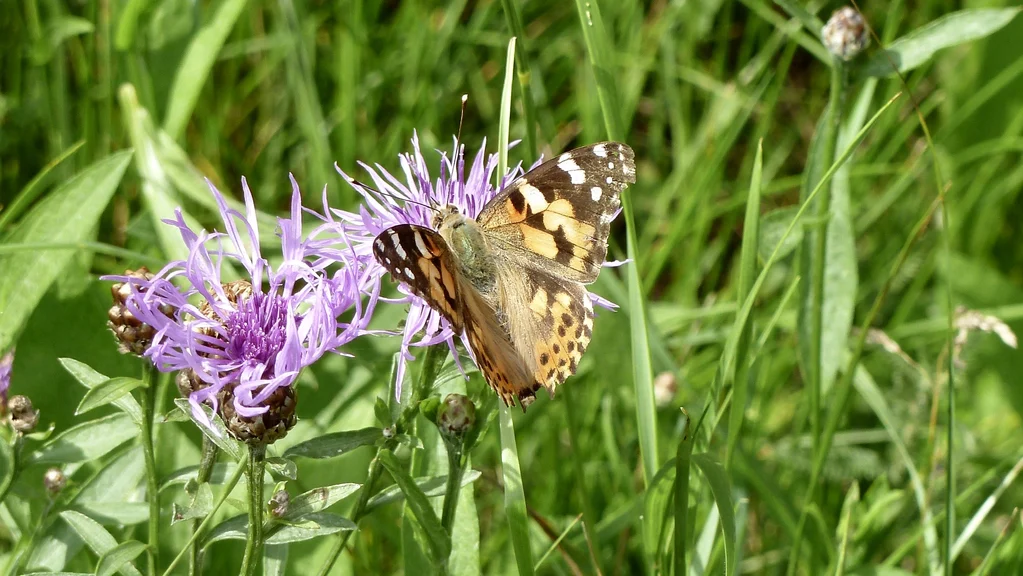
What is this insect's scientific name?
Vanessa cardui
